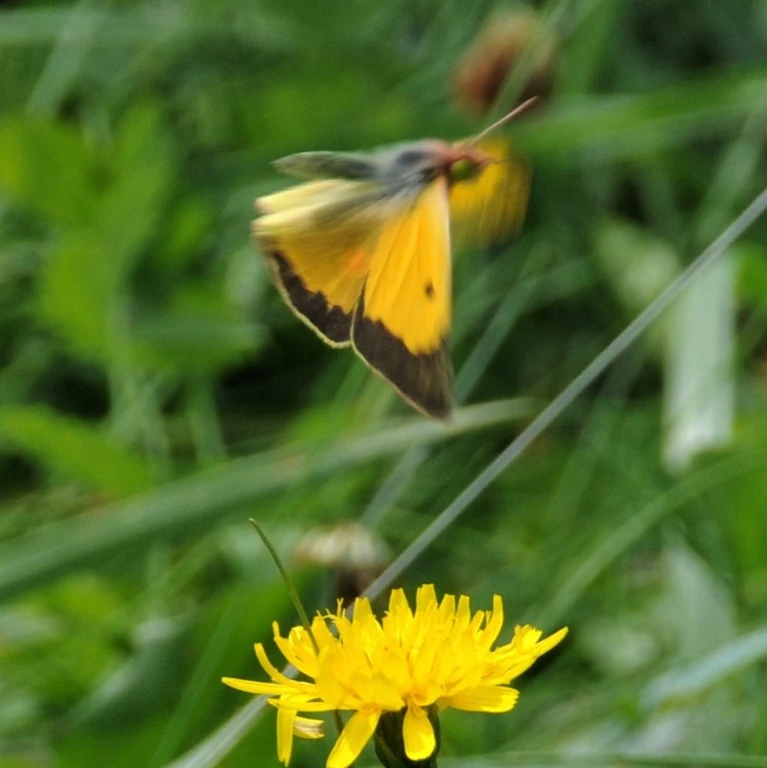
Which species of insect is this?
Colias croceus
